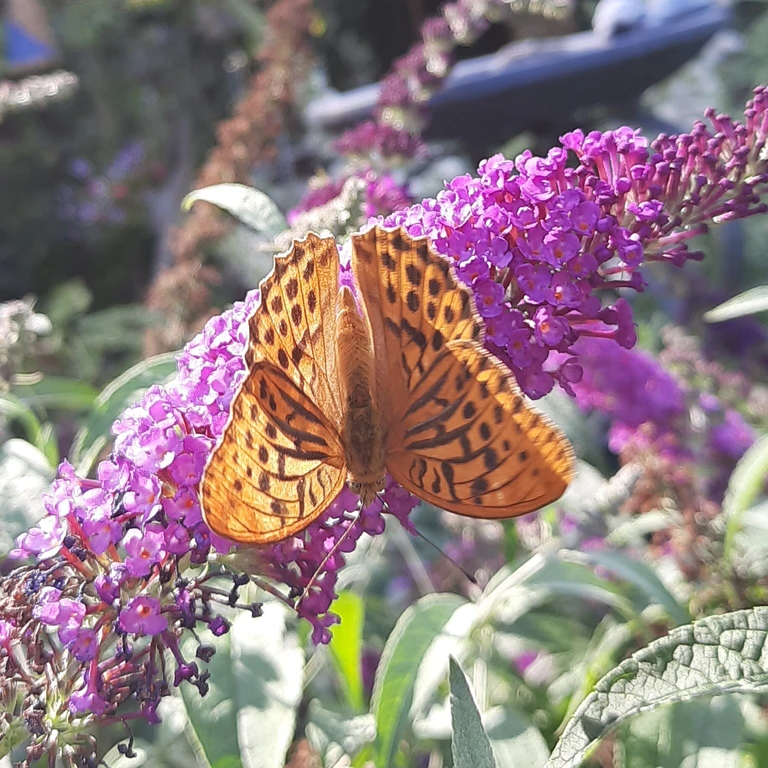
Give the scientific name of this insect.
Argynnis paphia
